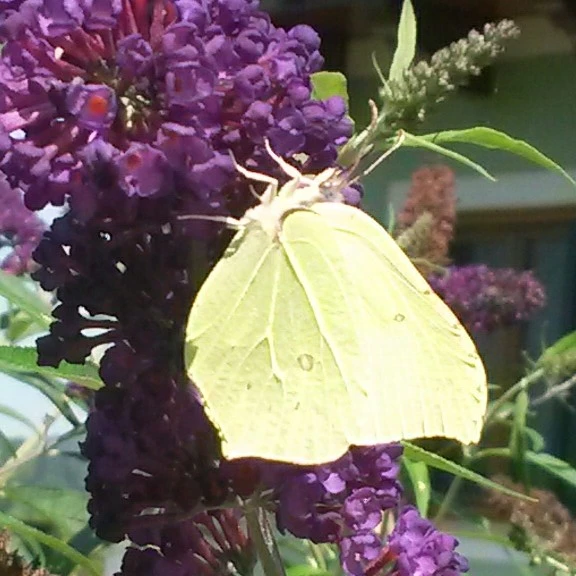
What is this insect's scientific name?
Gonepteryx rhamni
